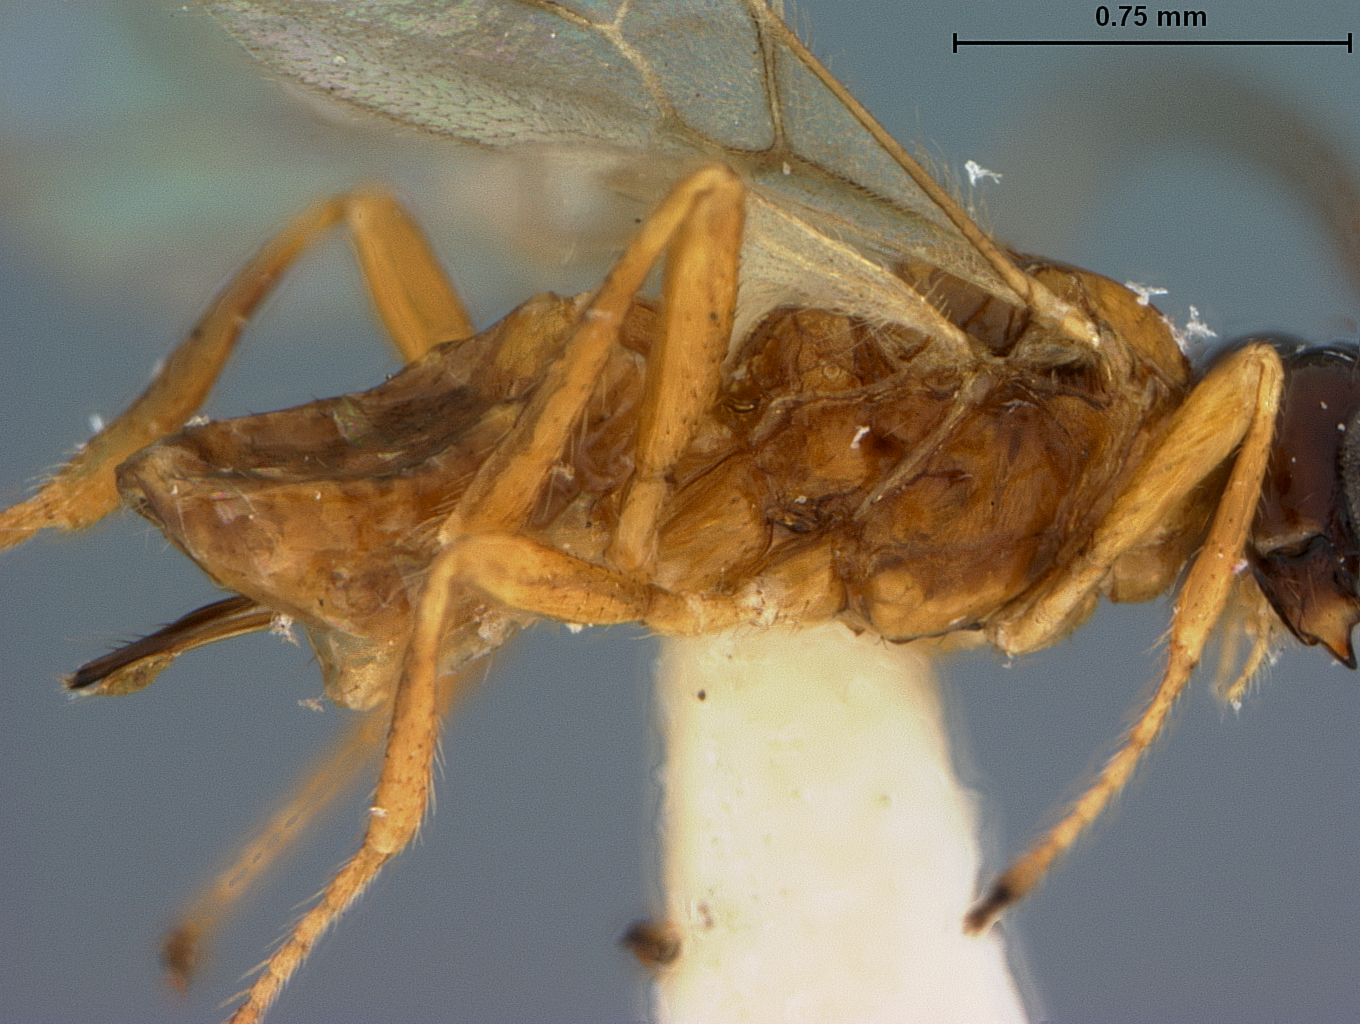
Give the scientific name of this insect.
Aphaereta excavata
